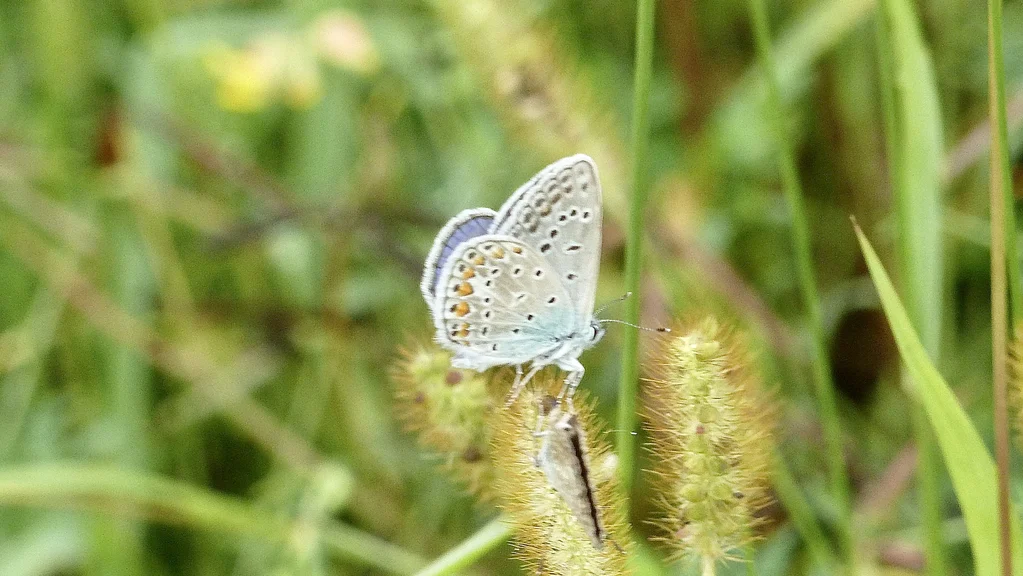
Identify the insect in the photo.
Polyommatus icarus
